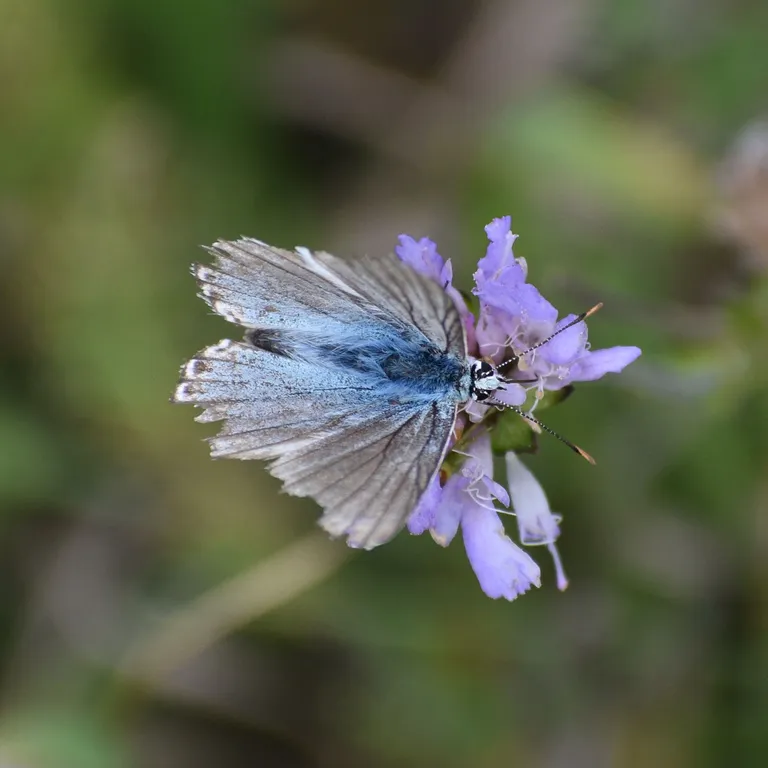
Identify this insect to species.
Lysandra coridon
